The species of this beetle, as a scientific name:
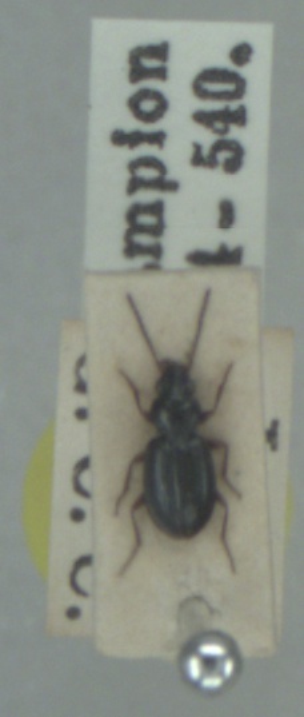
Bembidion clarkei
